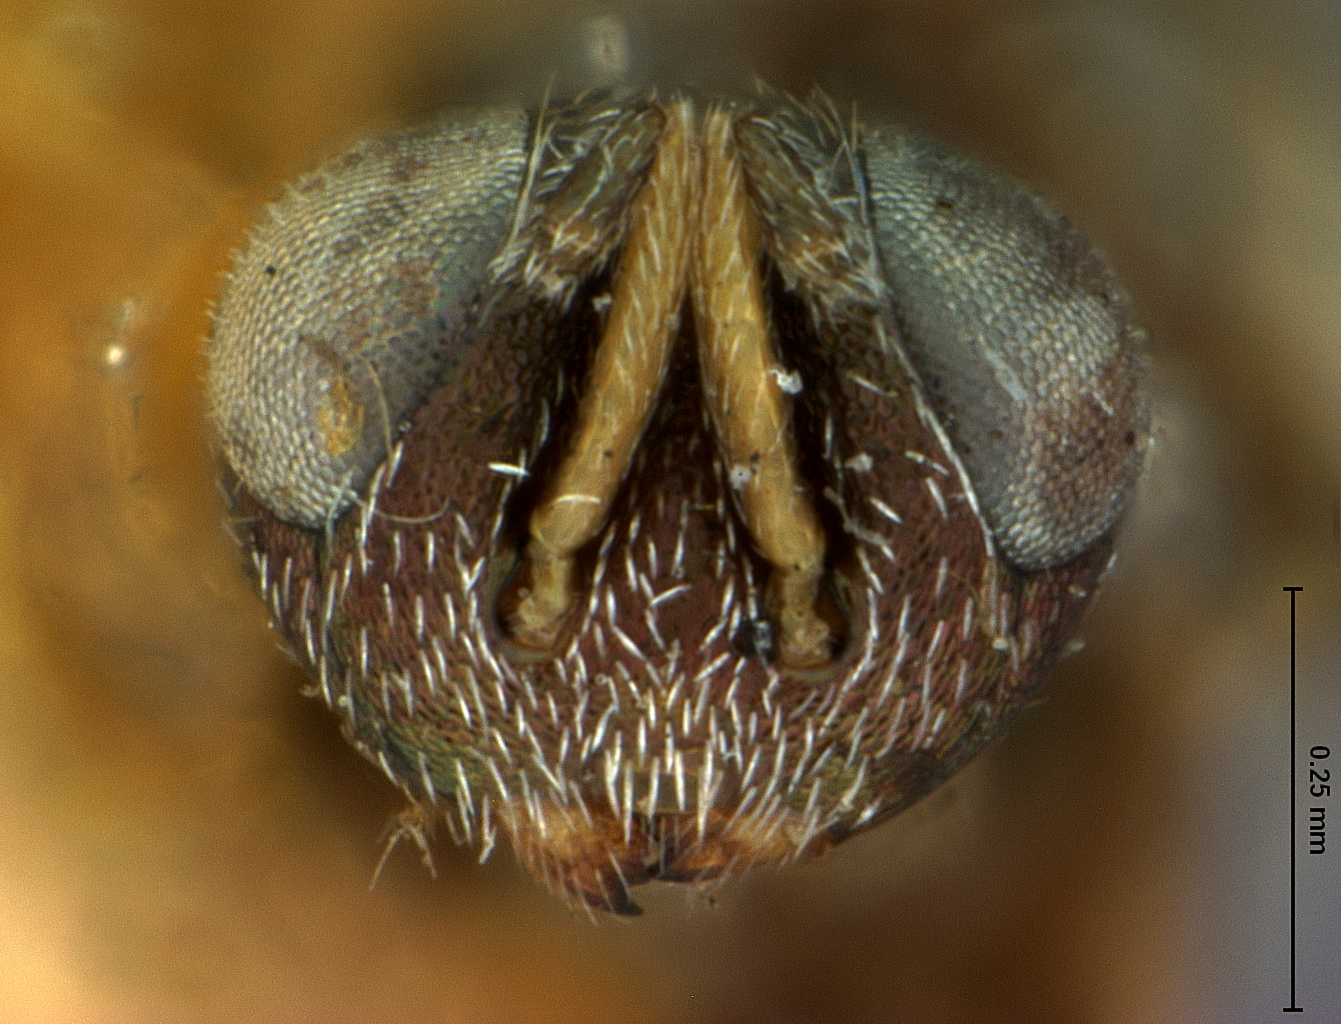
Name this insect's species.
Eupelmus gemmarii
